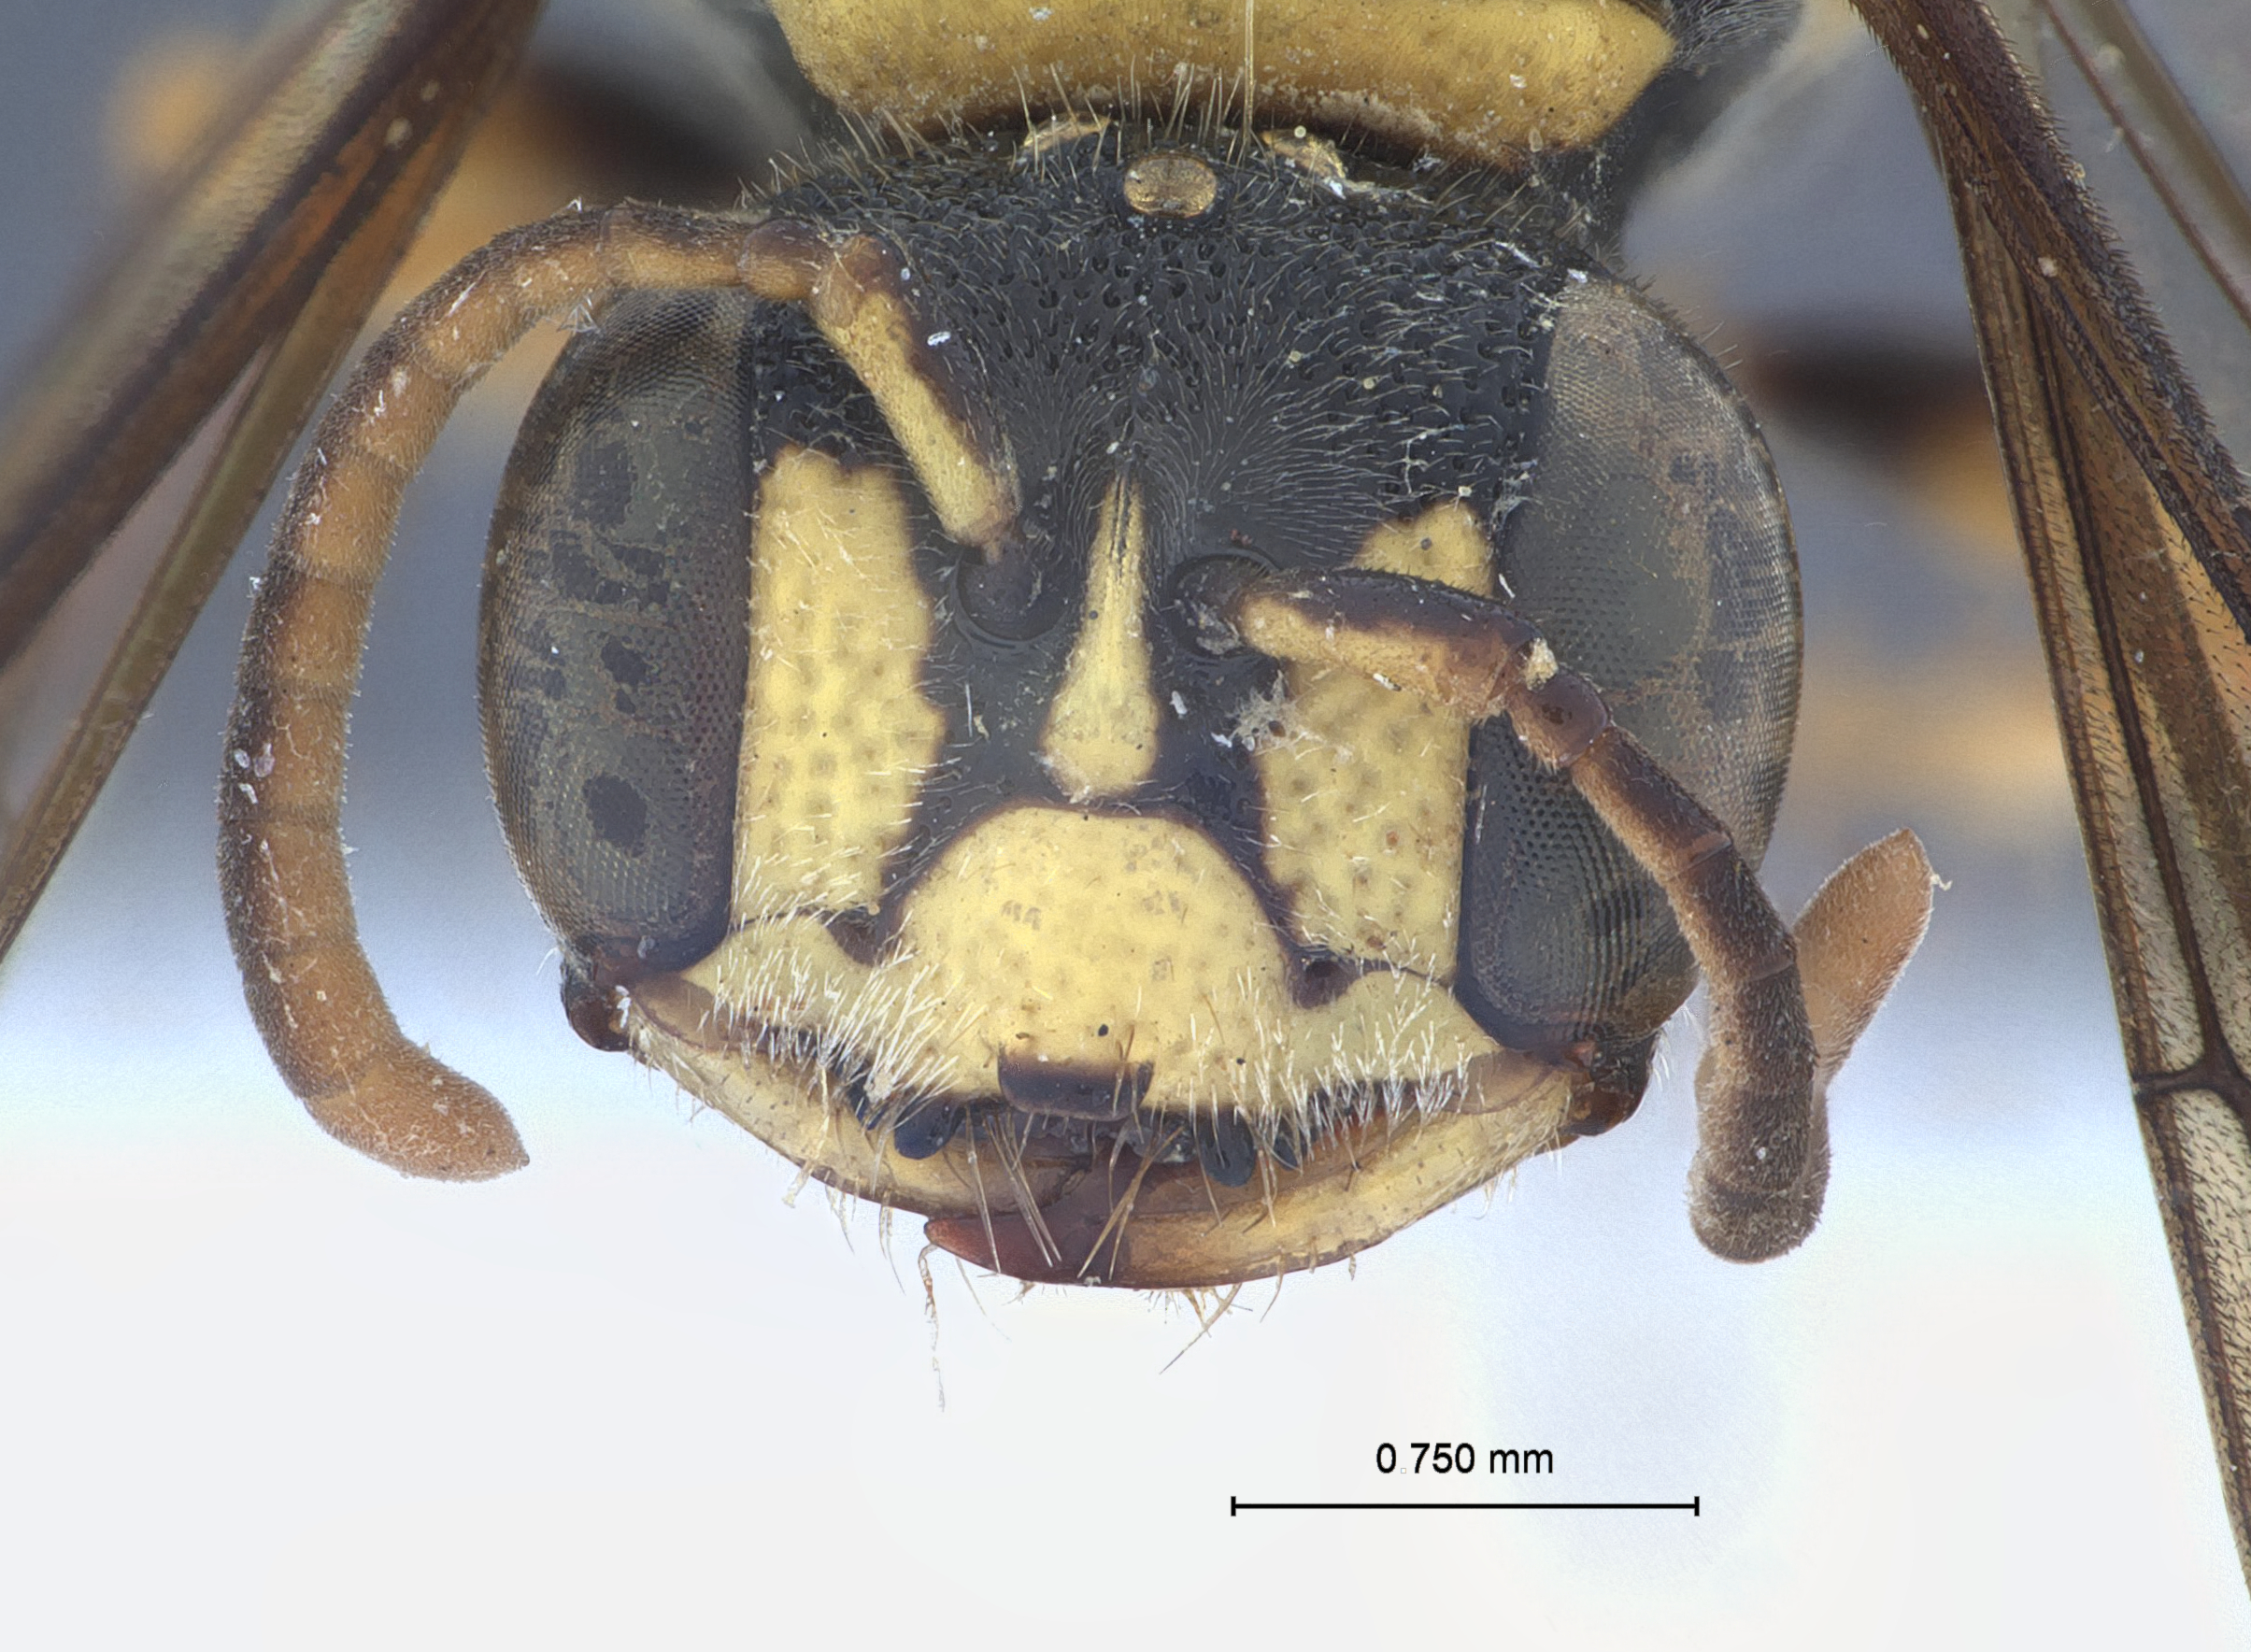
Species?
Cerceris changi
